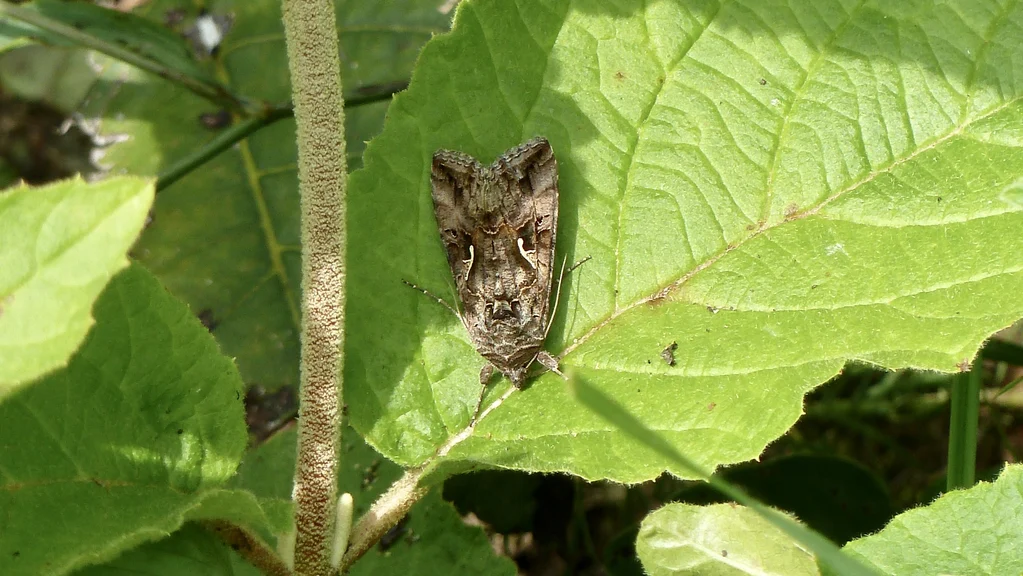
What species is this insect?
Autographa gamma
